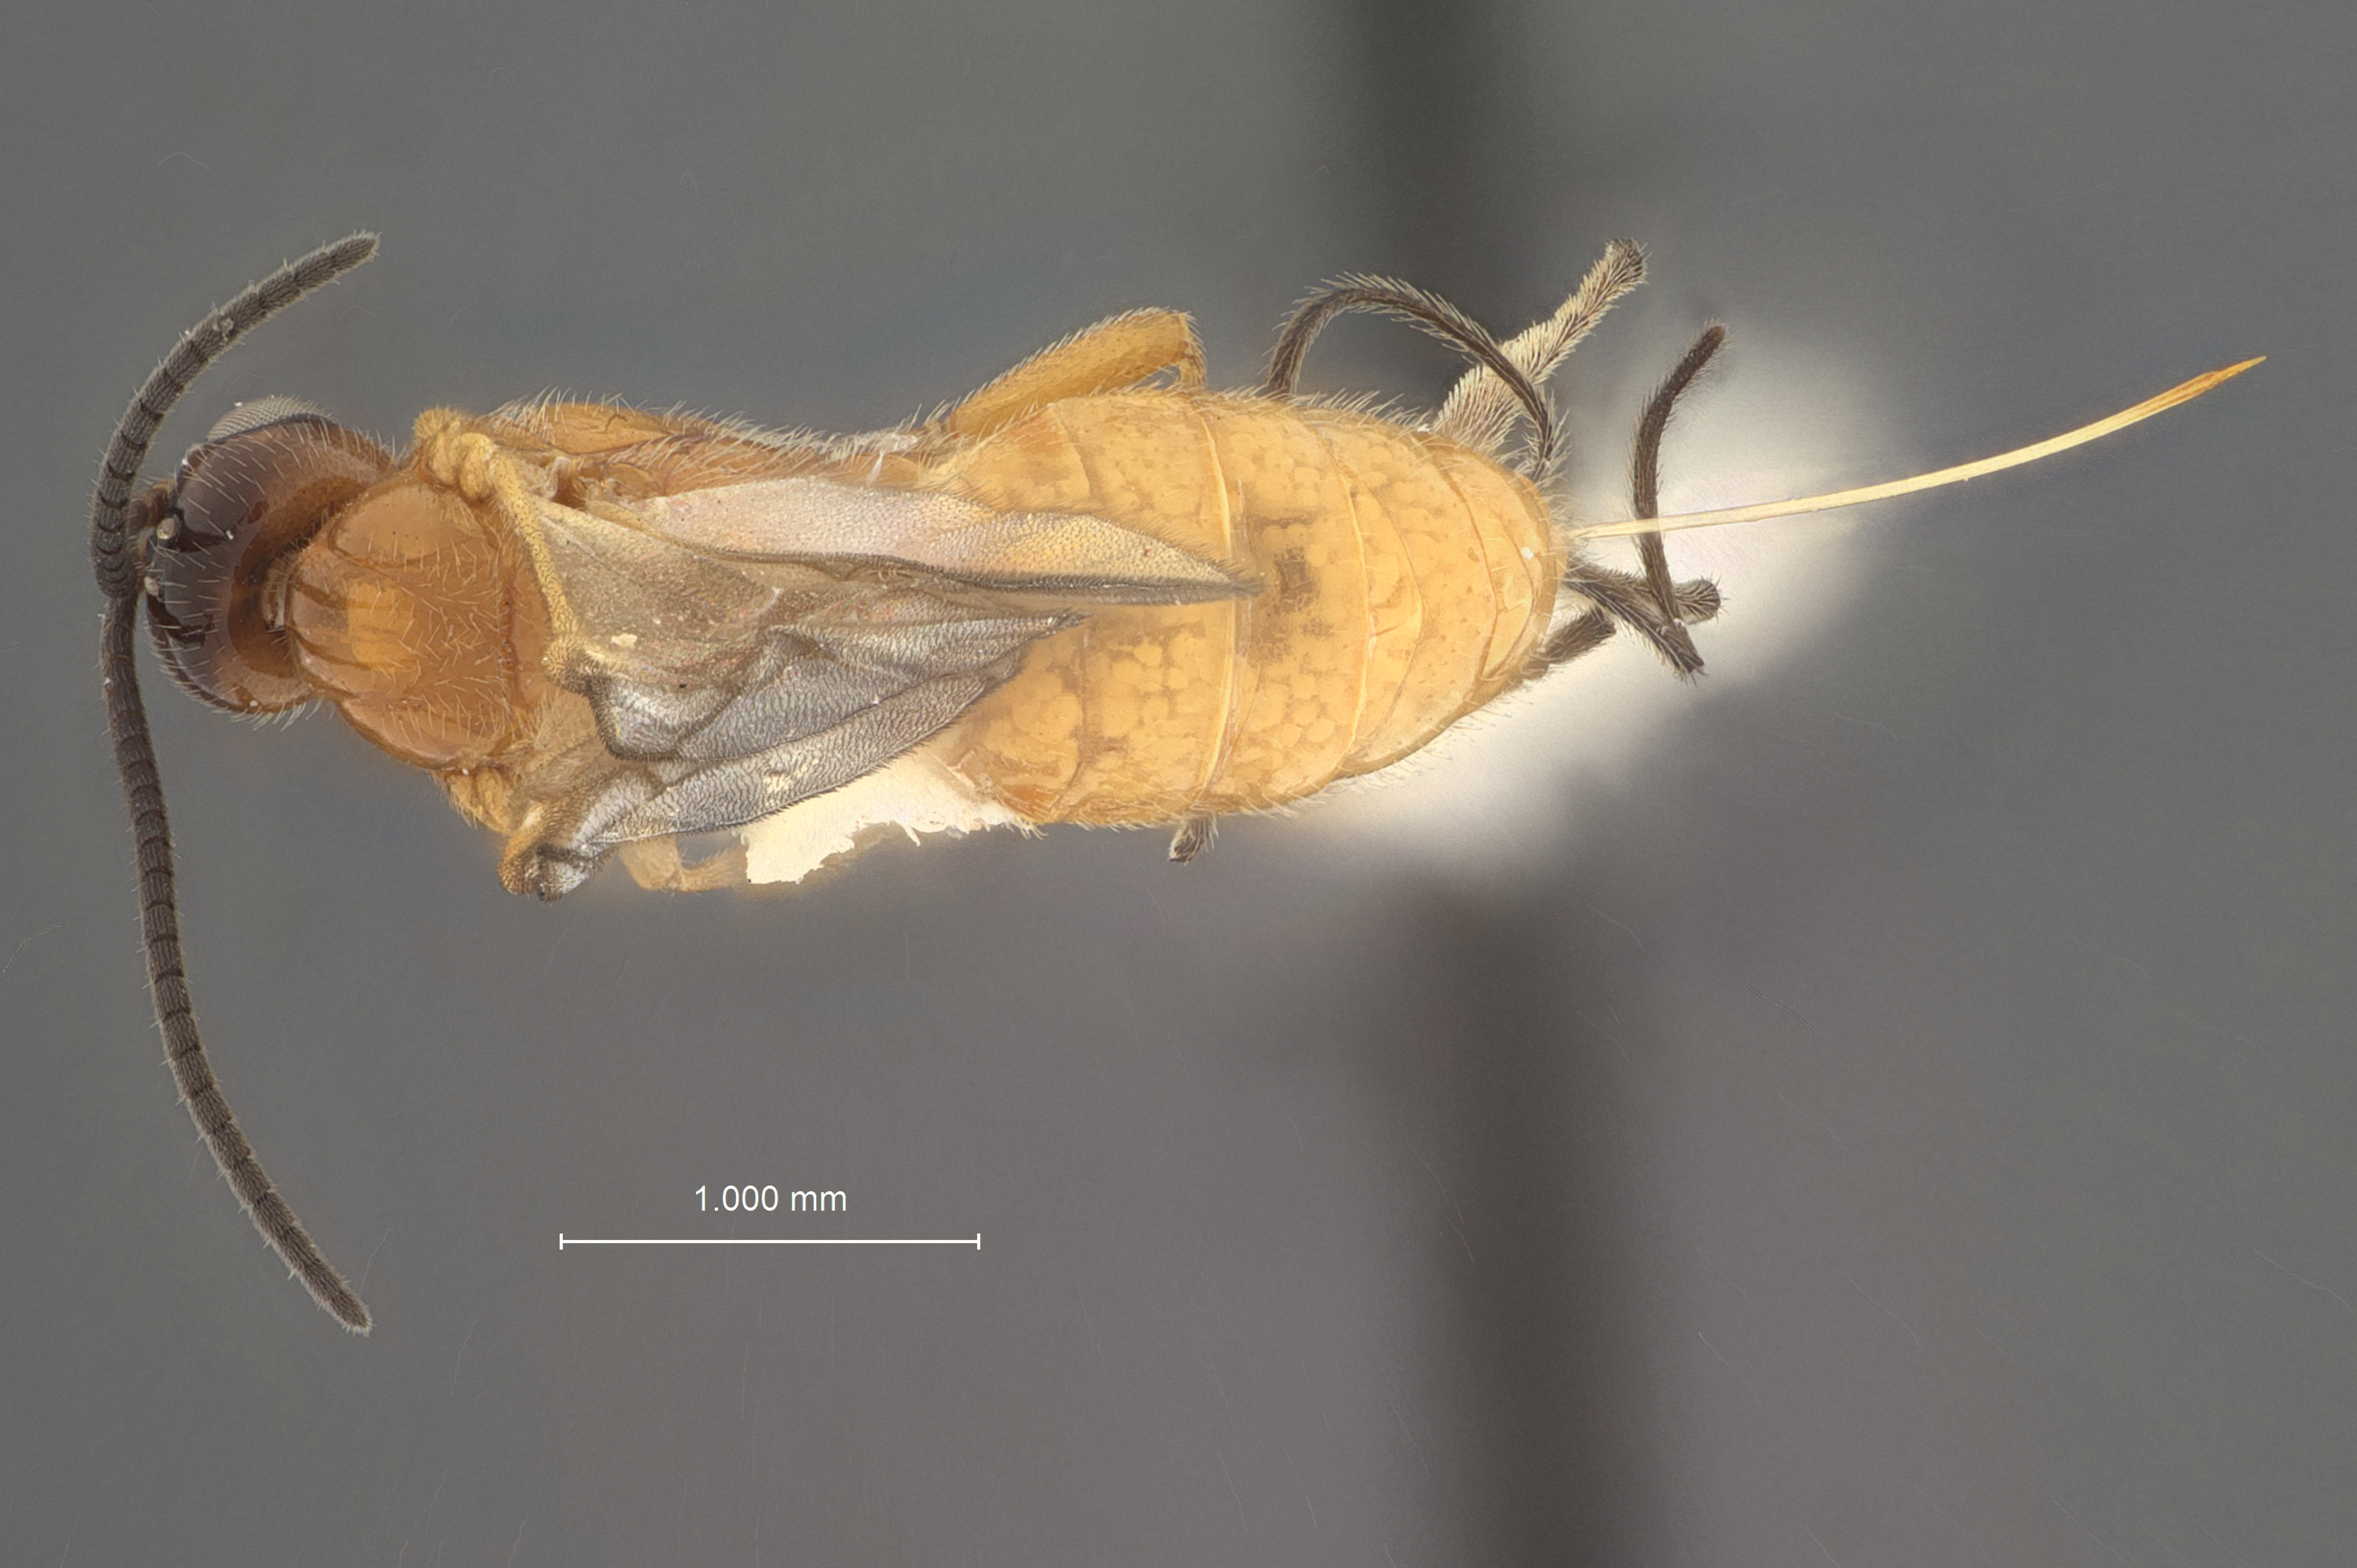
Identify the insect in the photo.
Bracon gossypii
